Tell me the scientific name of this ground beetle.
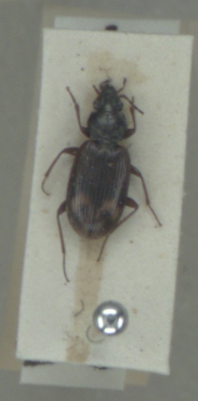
Bembidion dentellum
